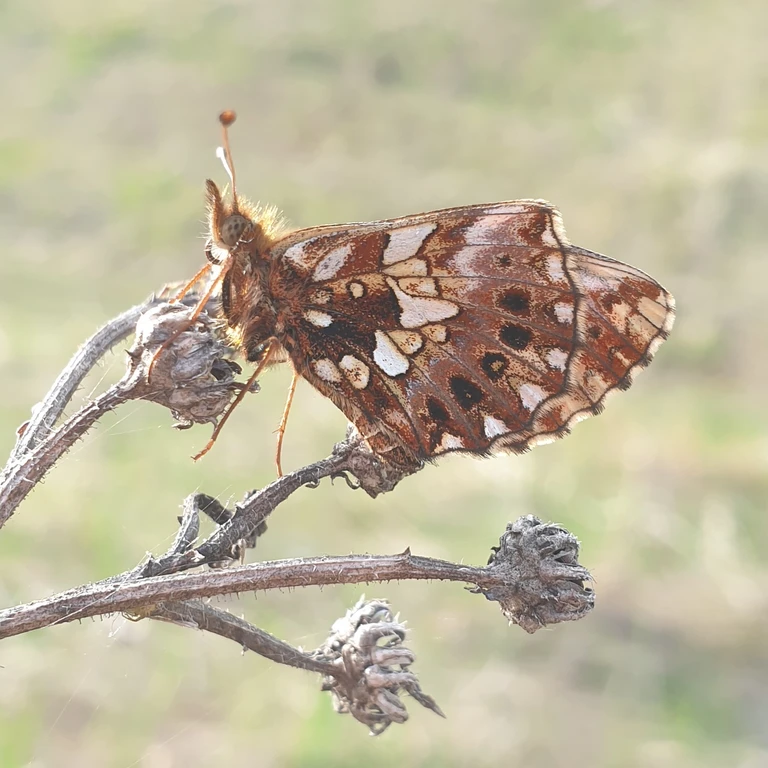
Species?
Boloria dia
